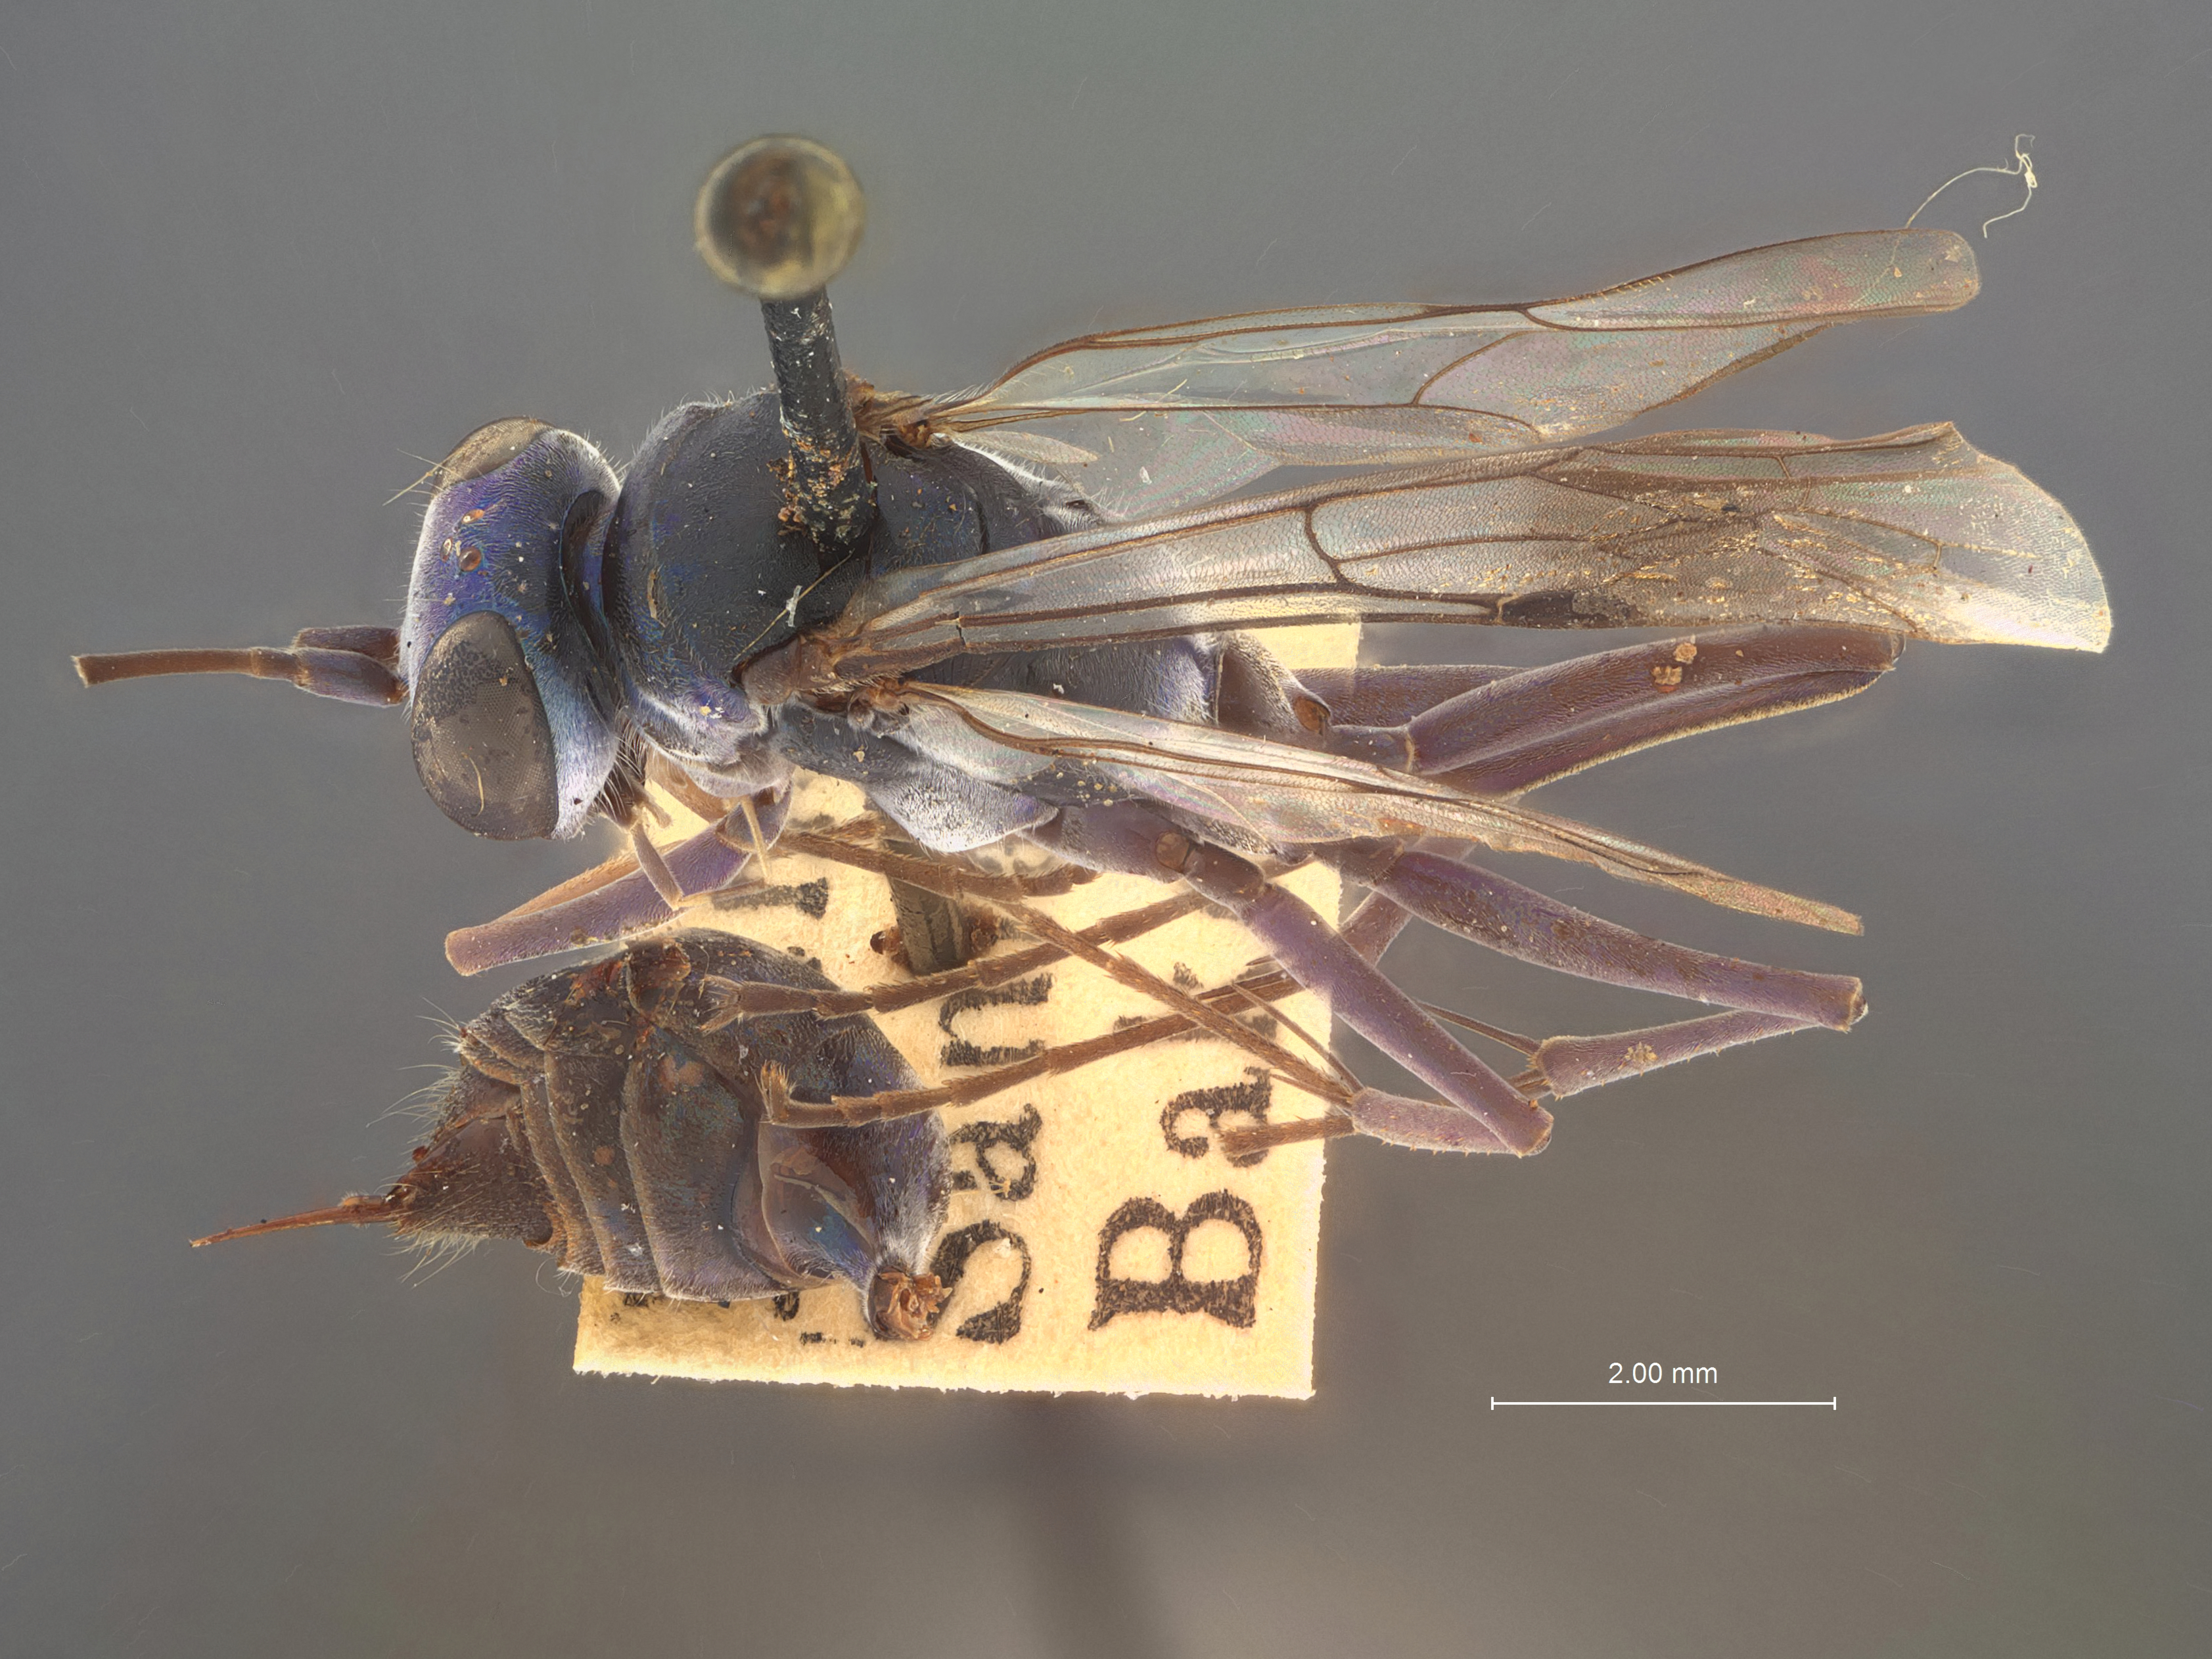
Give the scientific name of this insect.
Pseudagenia alcidice
